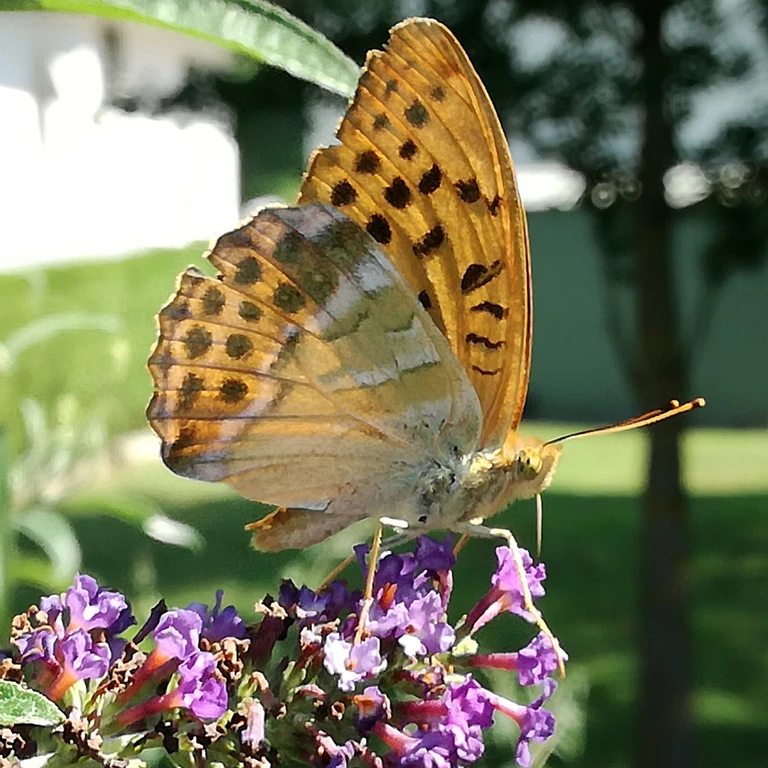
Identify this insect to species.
Argynnis paphia
